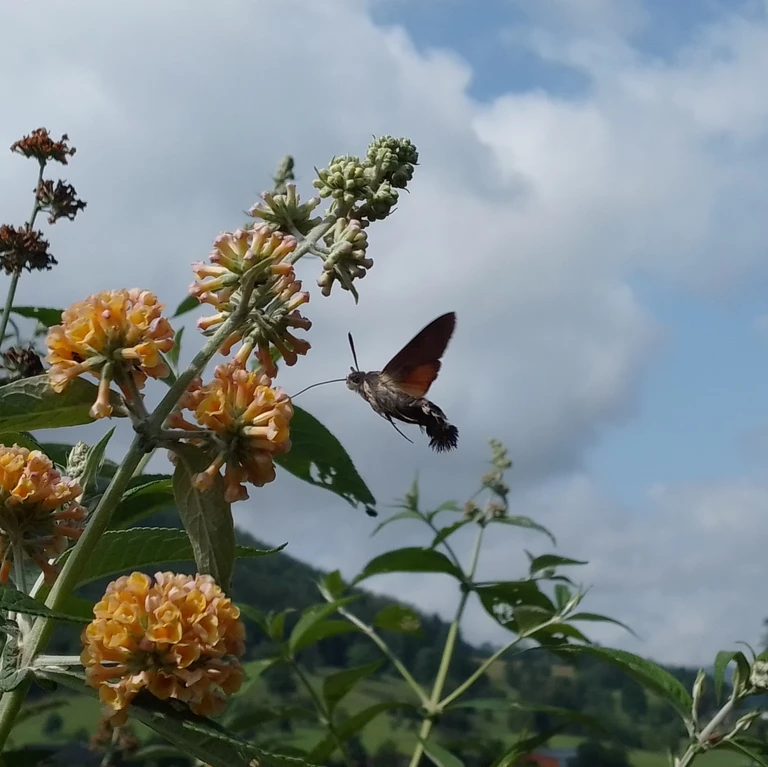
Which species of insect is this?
Macroglossum stellatarum
